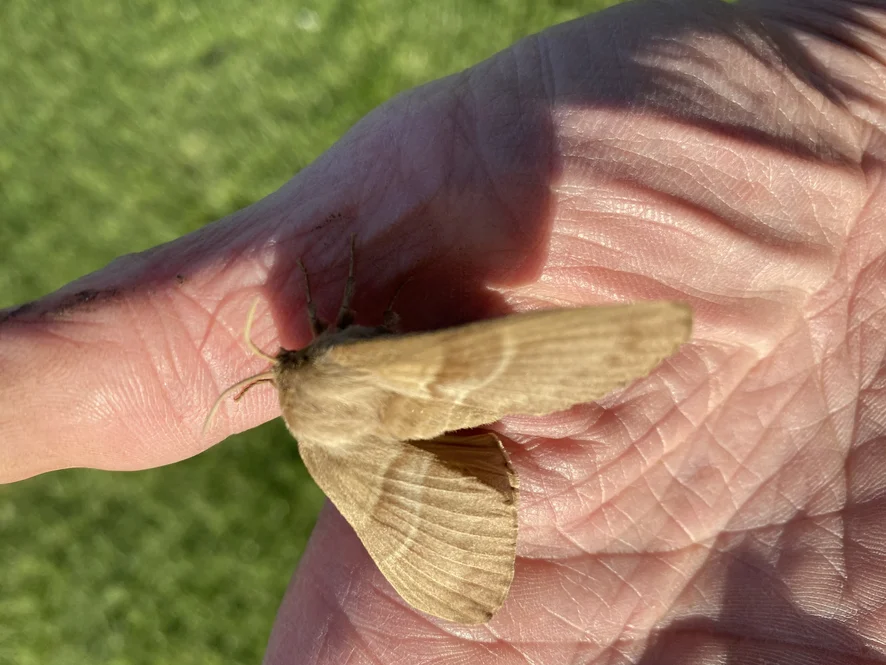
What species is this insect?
Macrothylacia rubi
